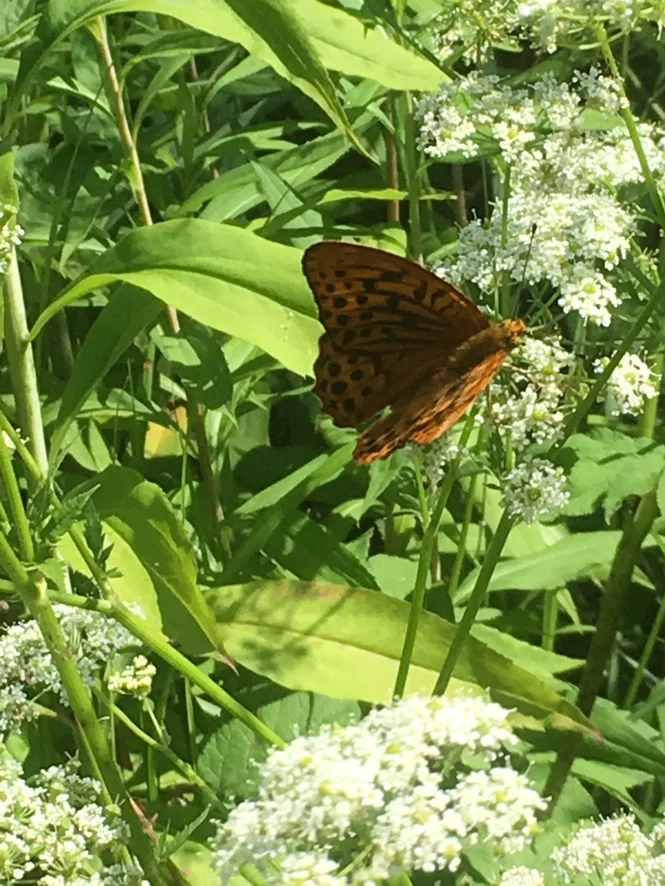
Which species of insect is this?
Argynnis paphia
